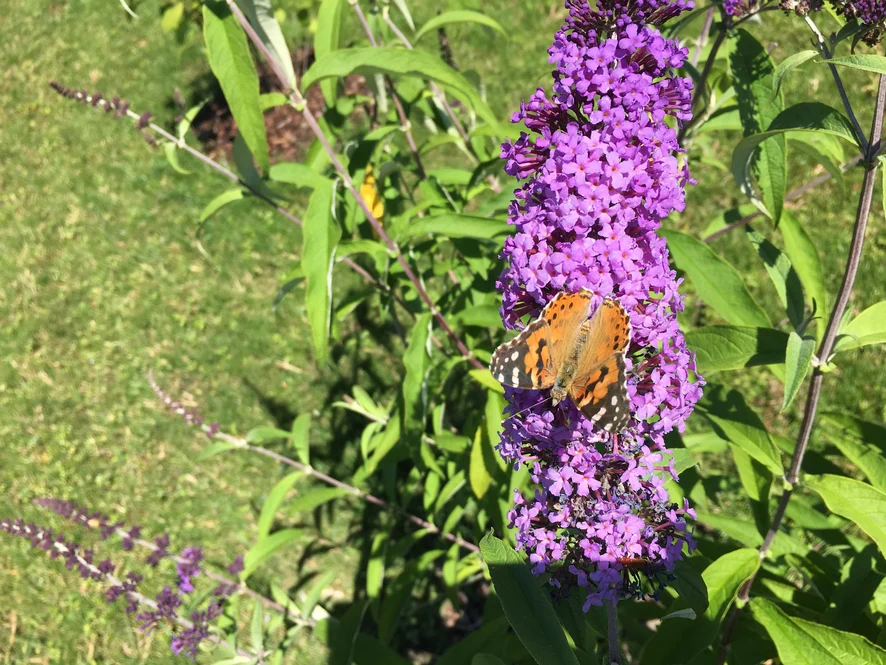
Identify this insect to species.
Vanessa cardui
